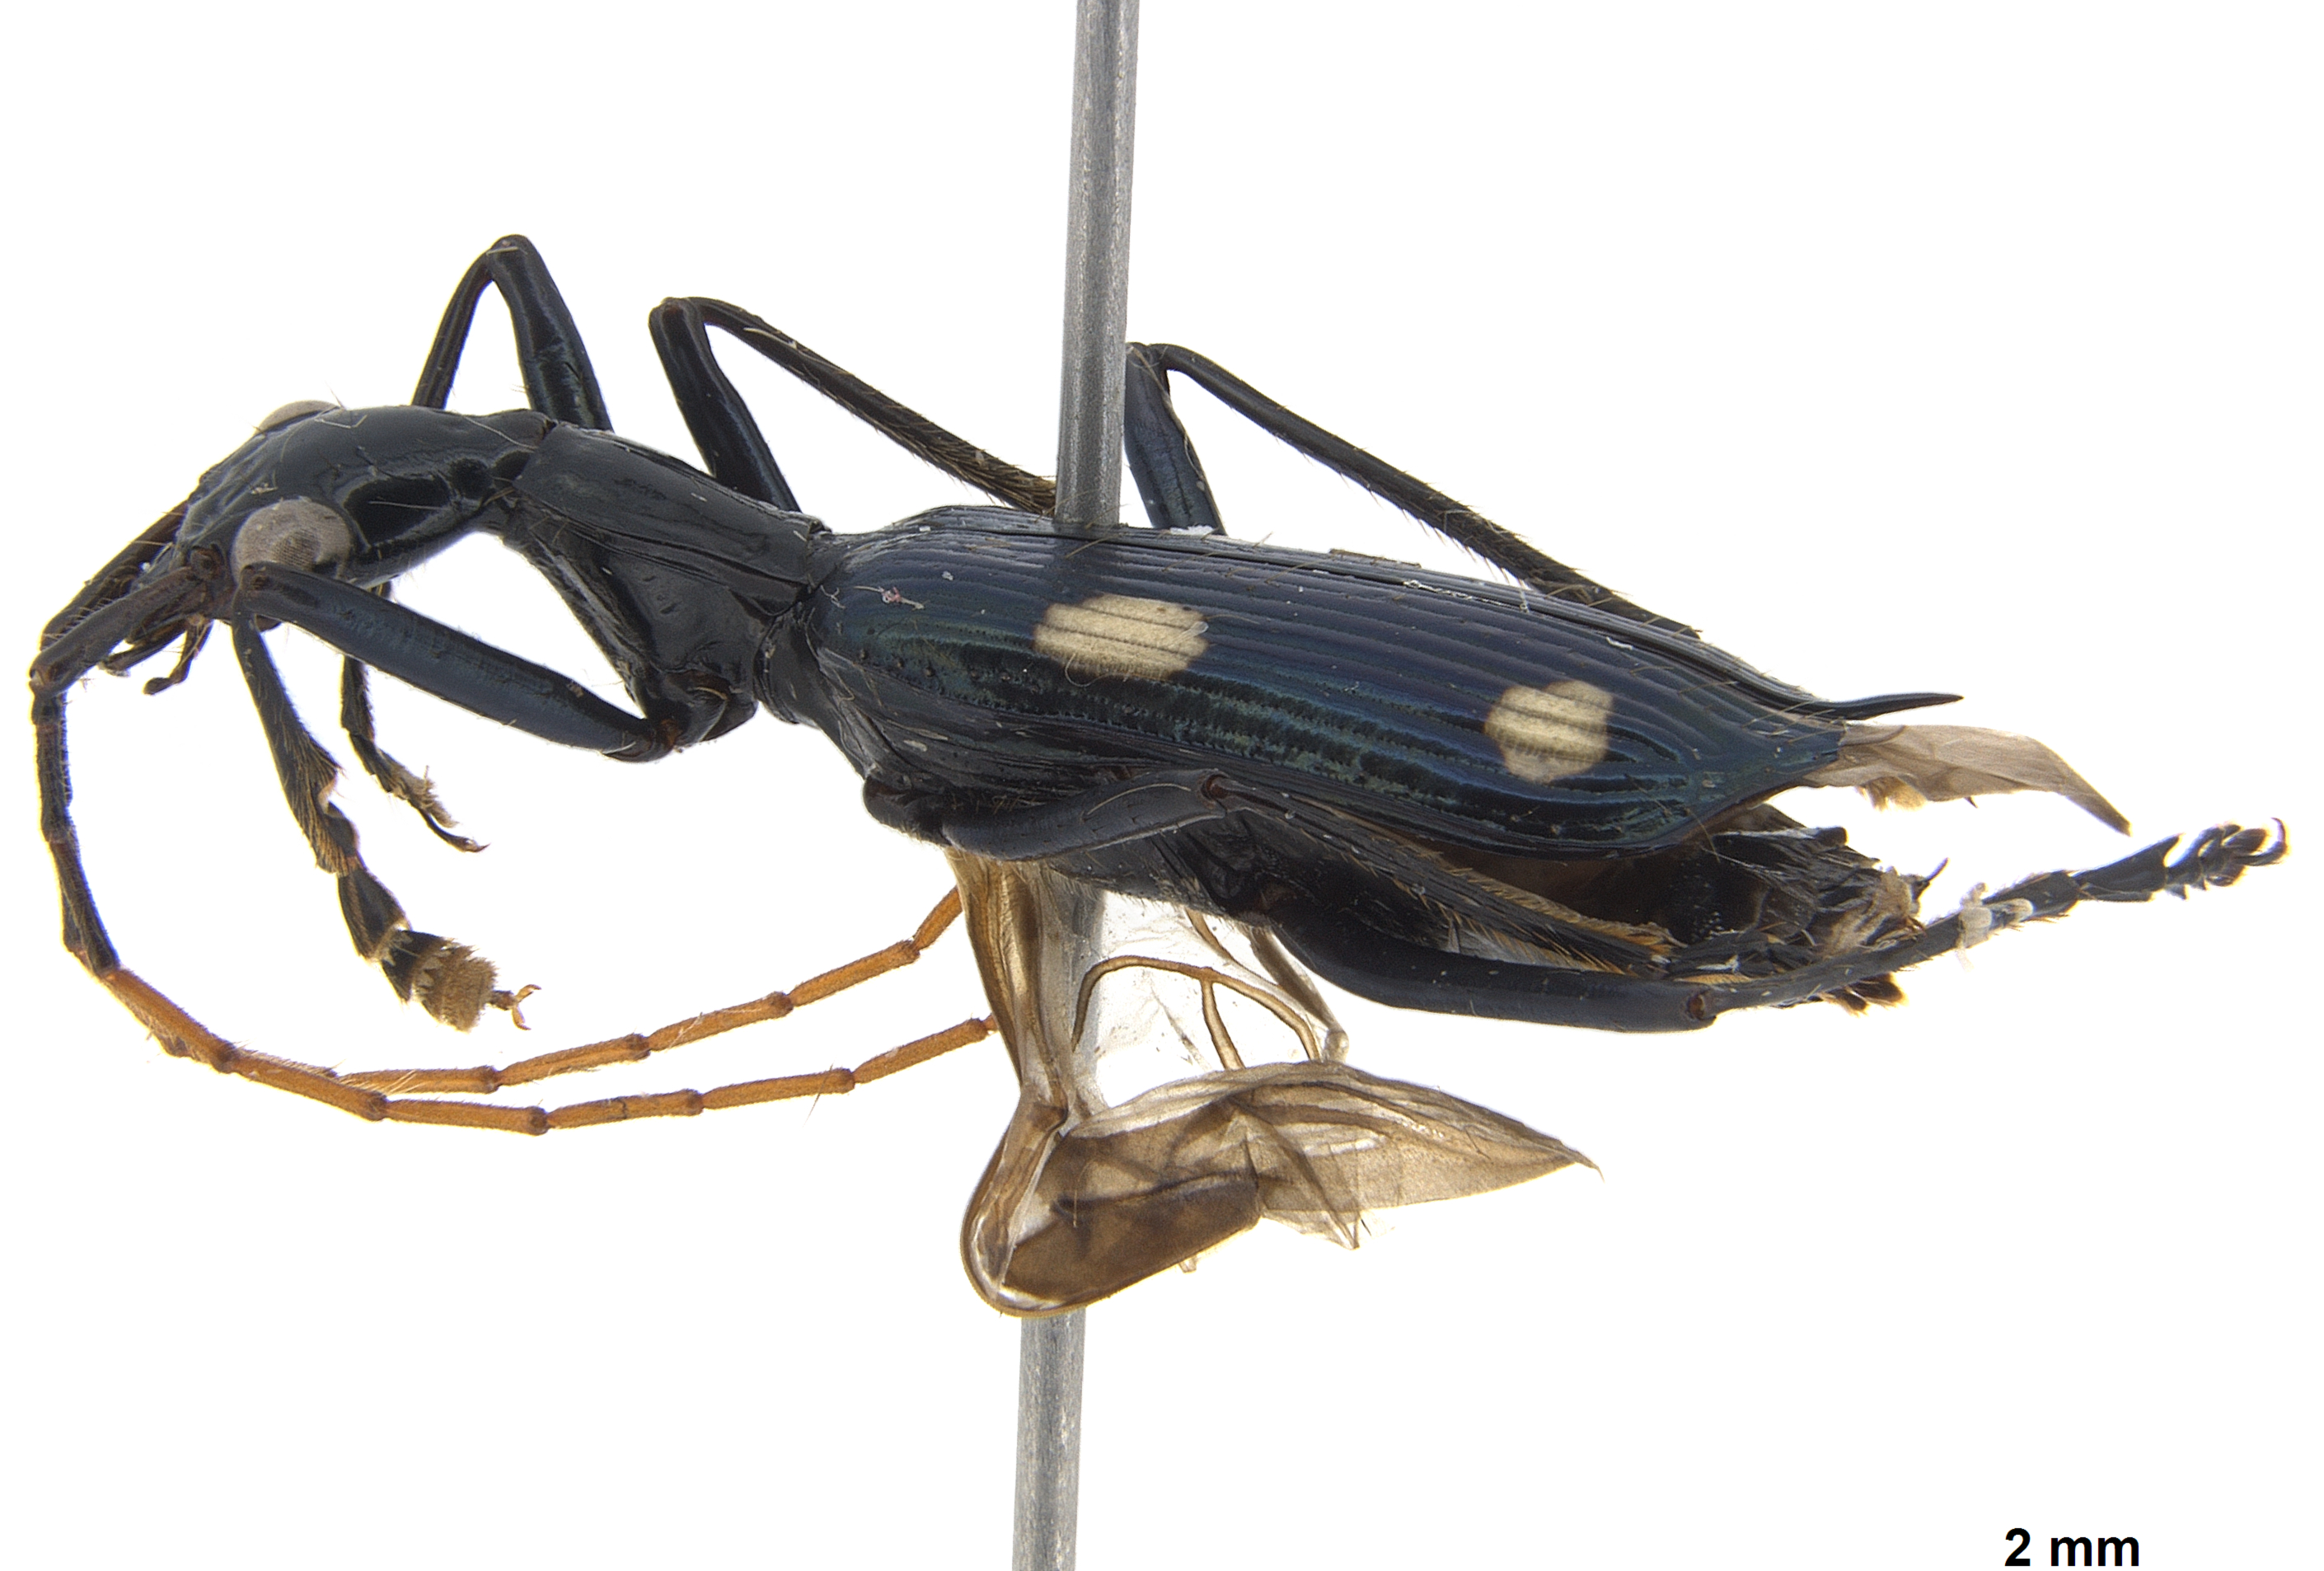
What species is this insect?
Calophaena acuminata
